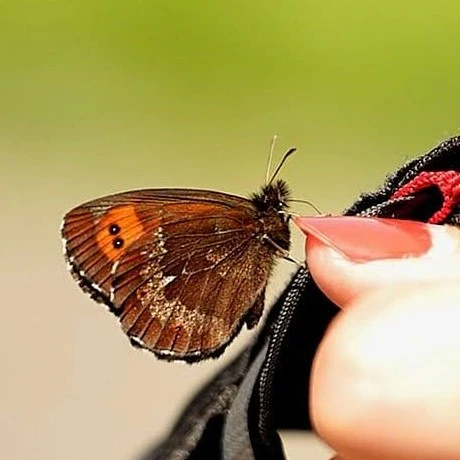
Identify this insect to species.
Erebia euryale
